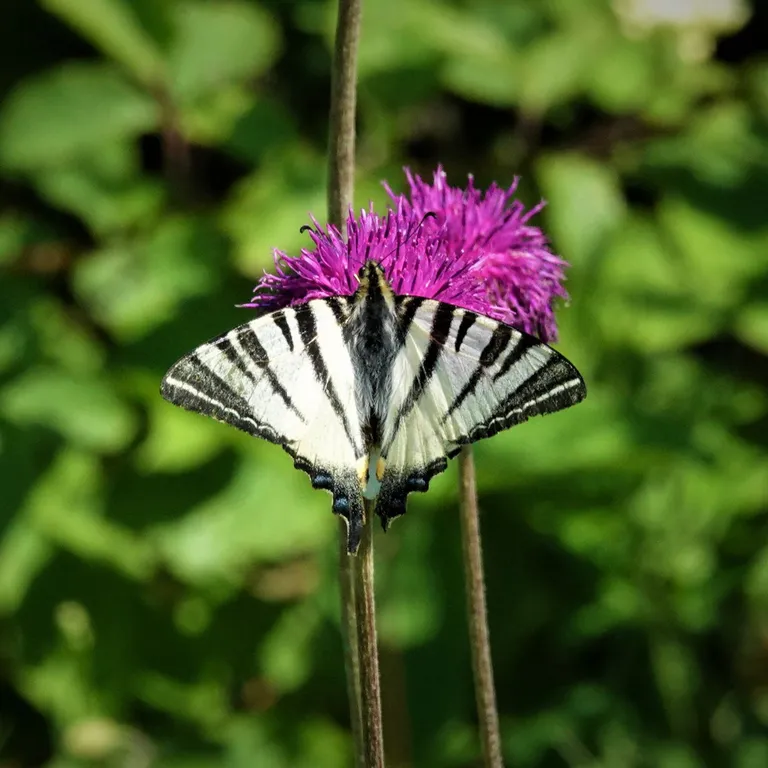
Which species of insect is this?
Iphiclides podalirius
